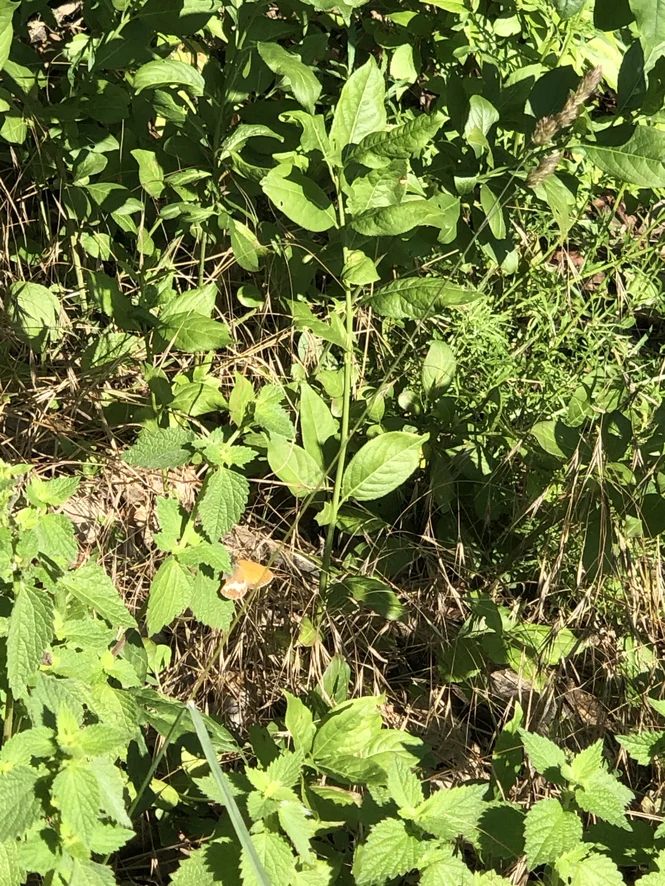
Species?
Coenonympha arcania
